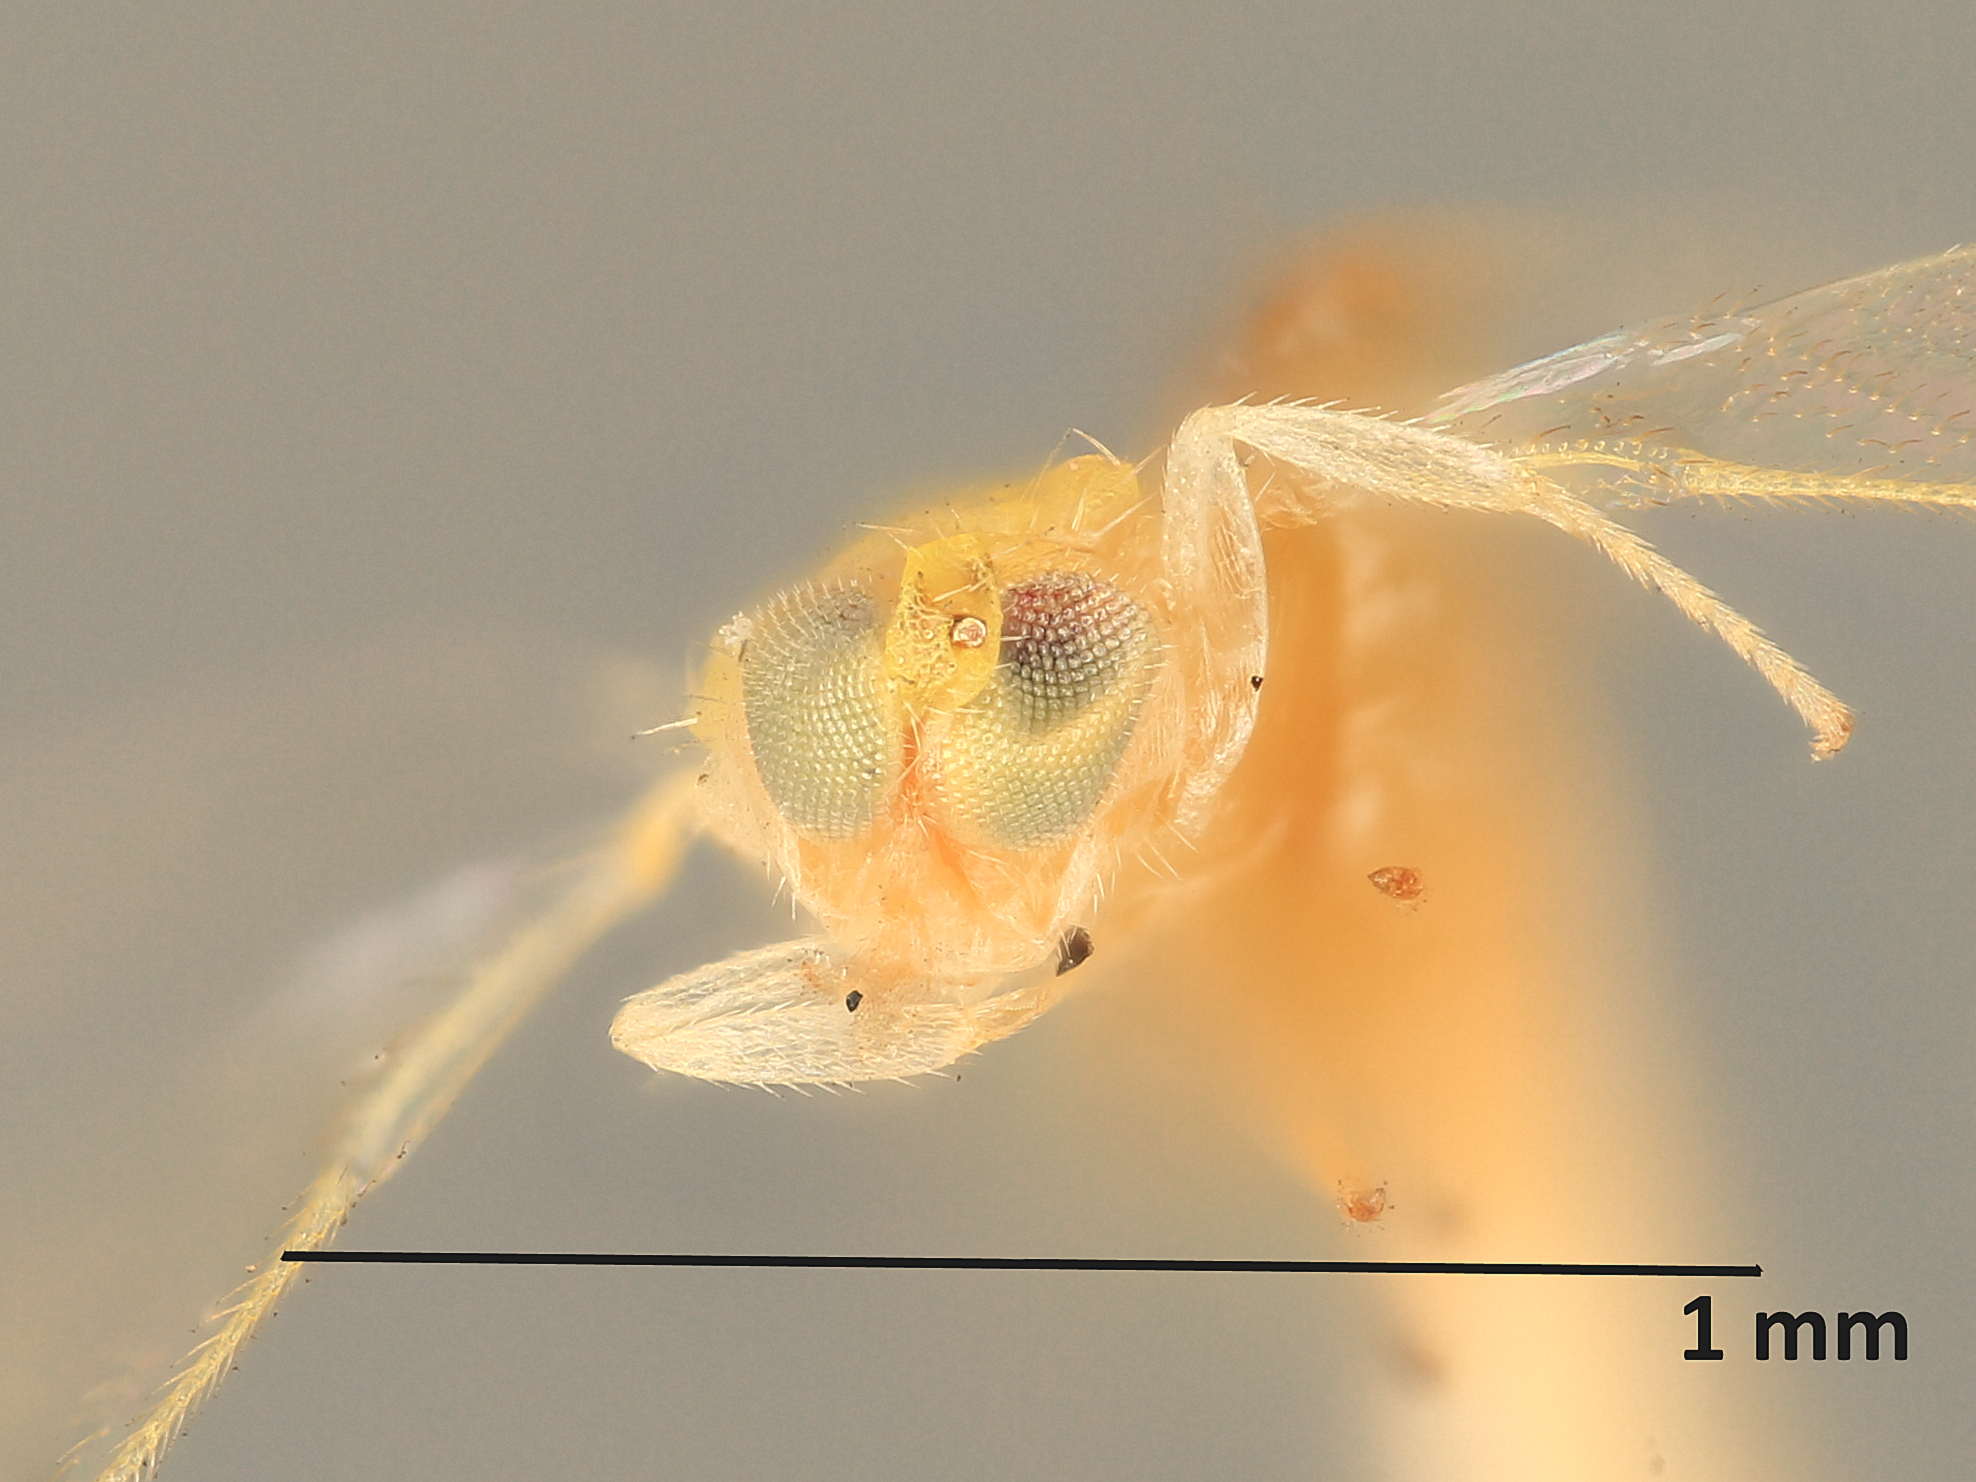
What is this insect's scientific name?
Aphelinus perpallidus
